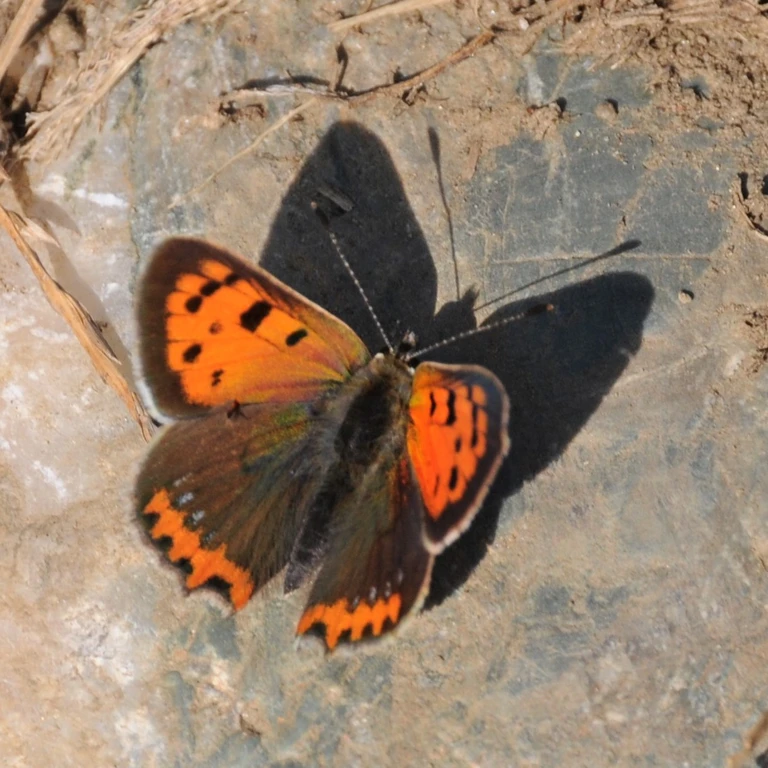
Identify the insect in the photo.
Lycaena phlaeas
